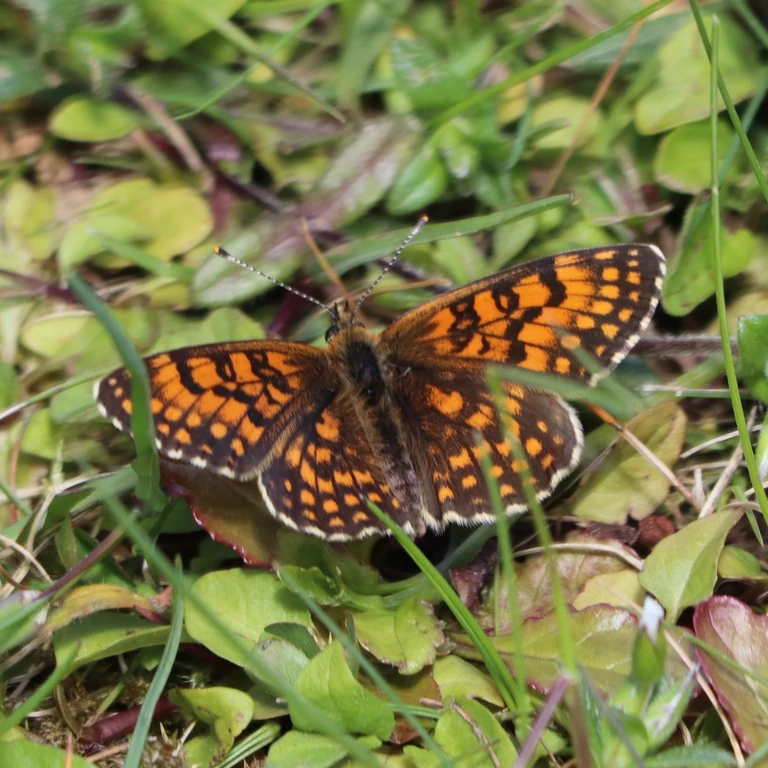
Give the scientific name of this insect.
Melitaea athalia
